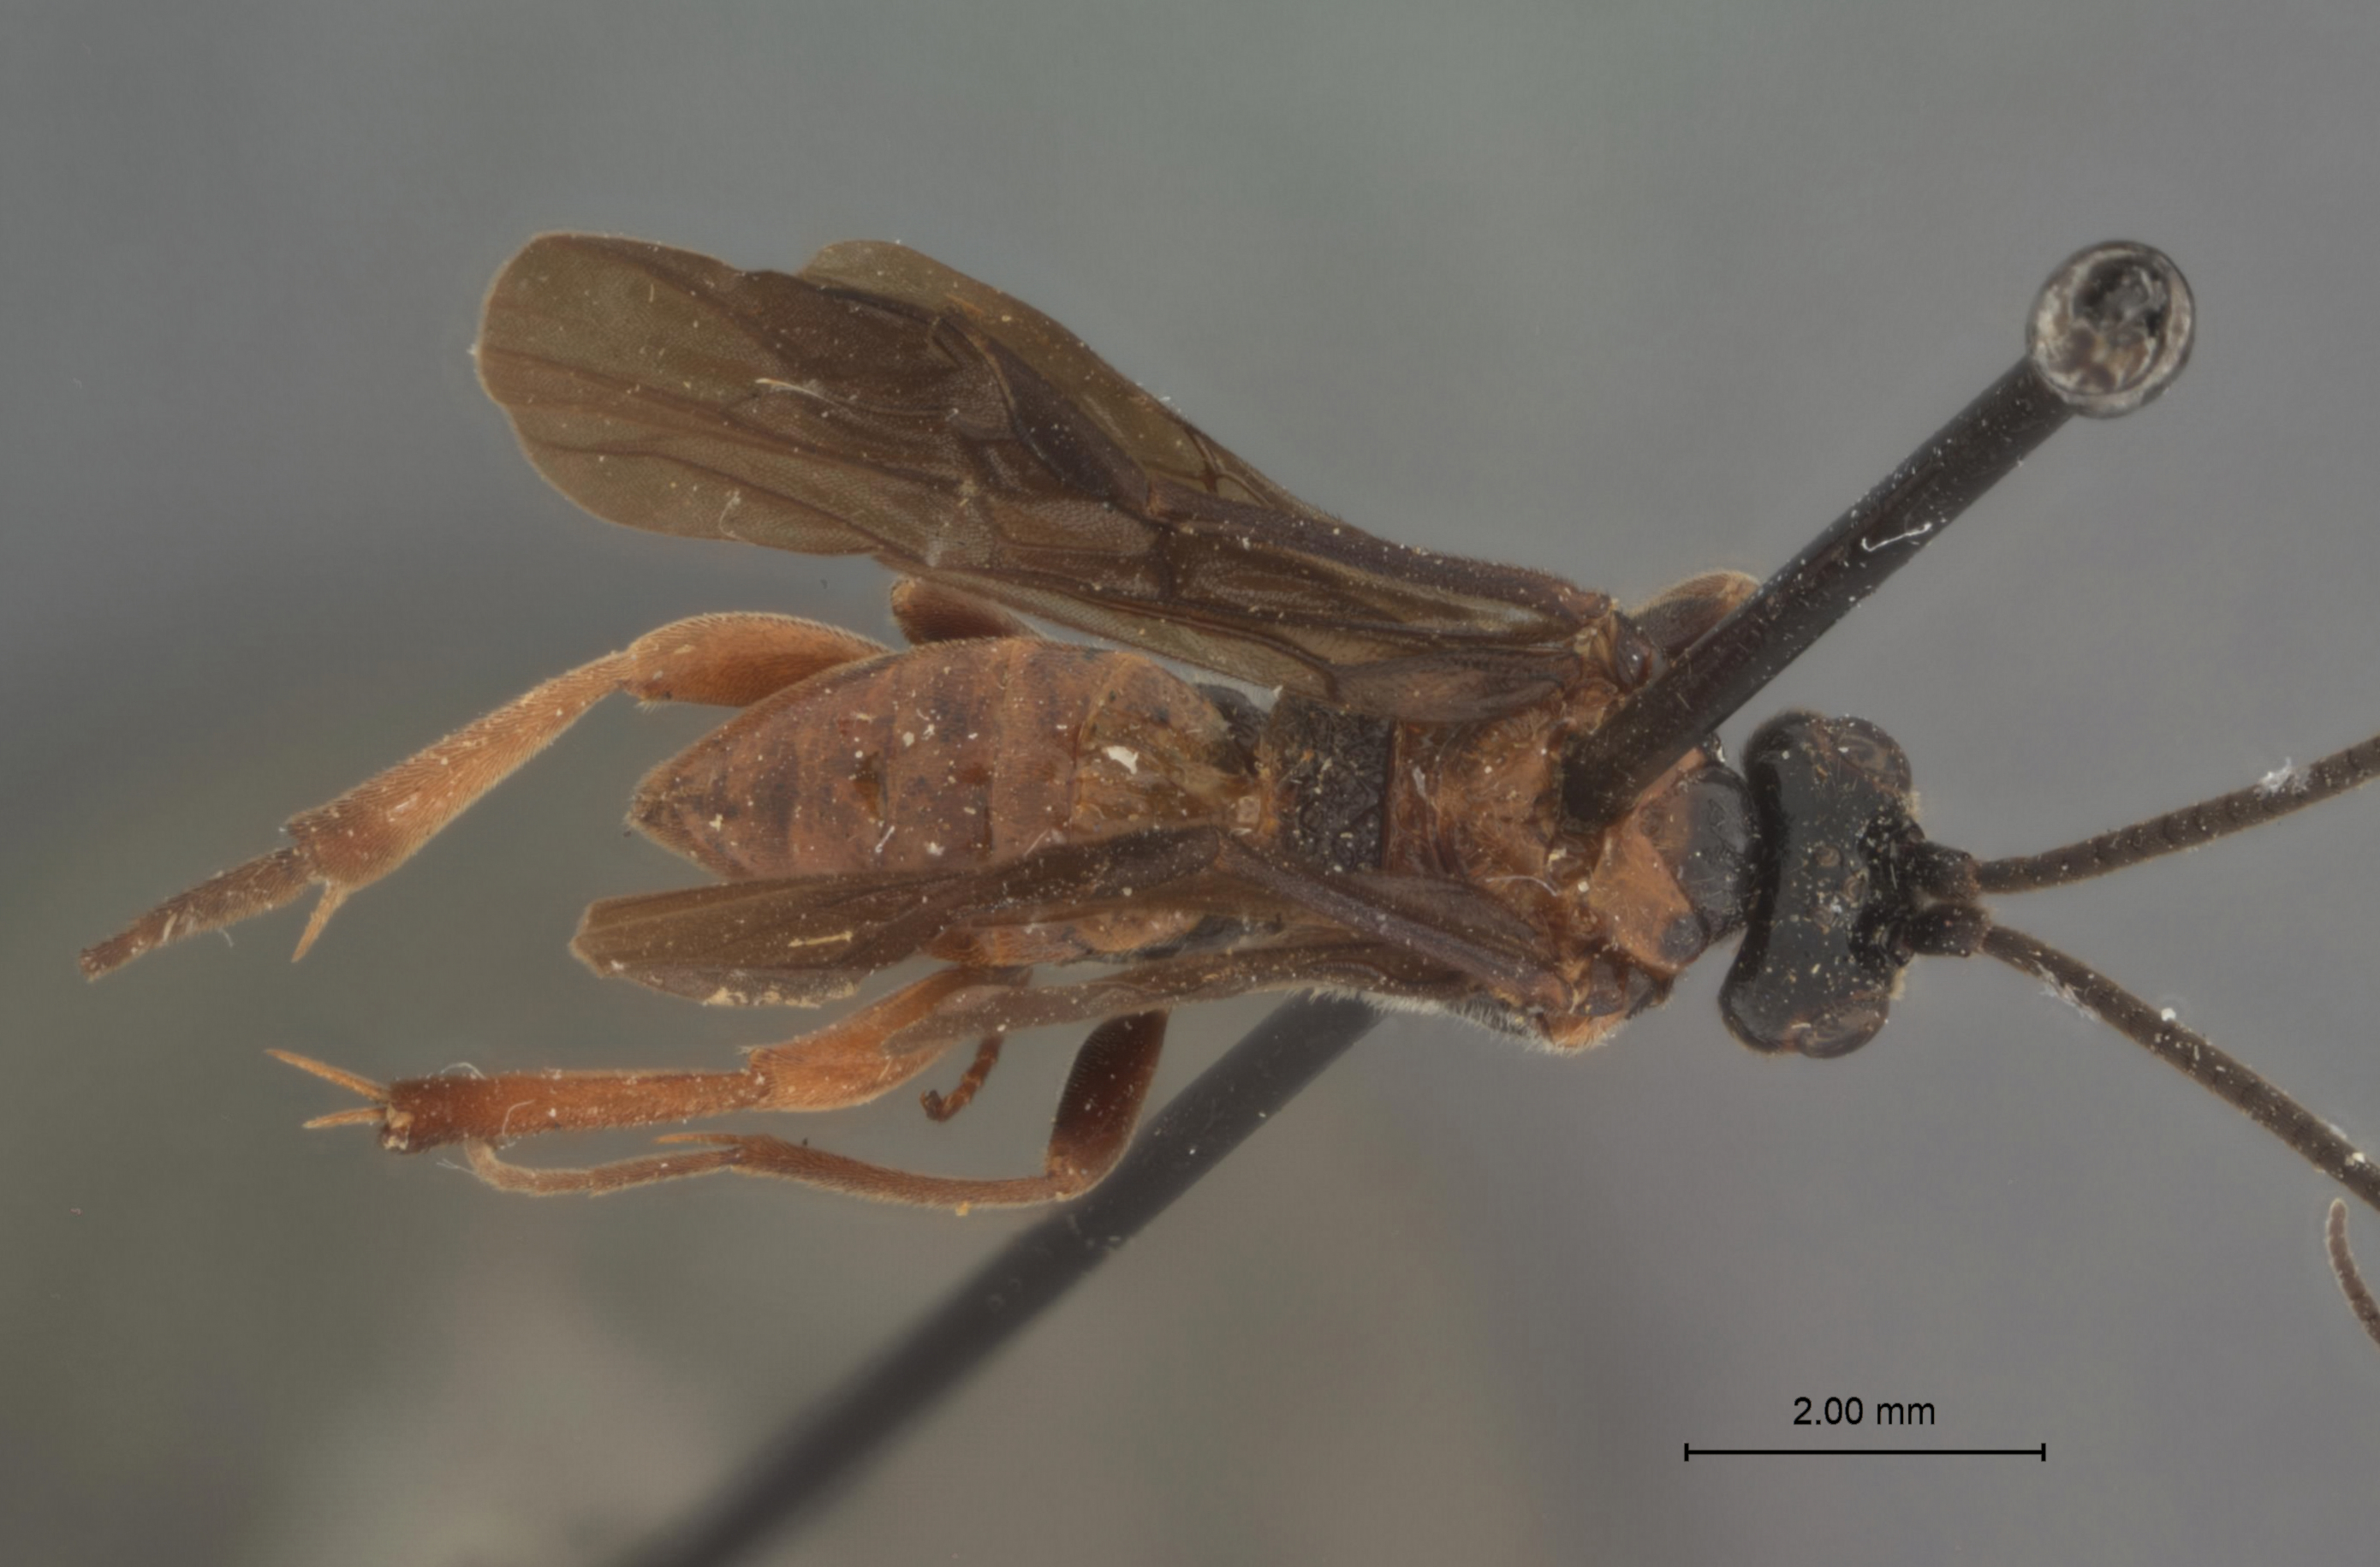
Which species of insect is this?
Cardiochiles nigriceps
